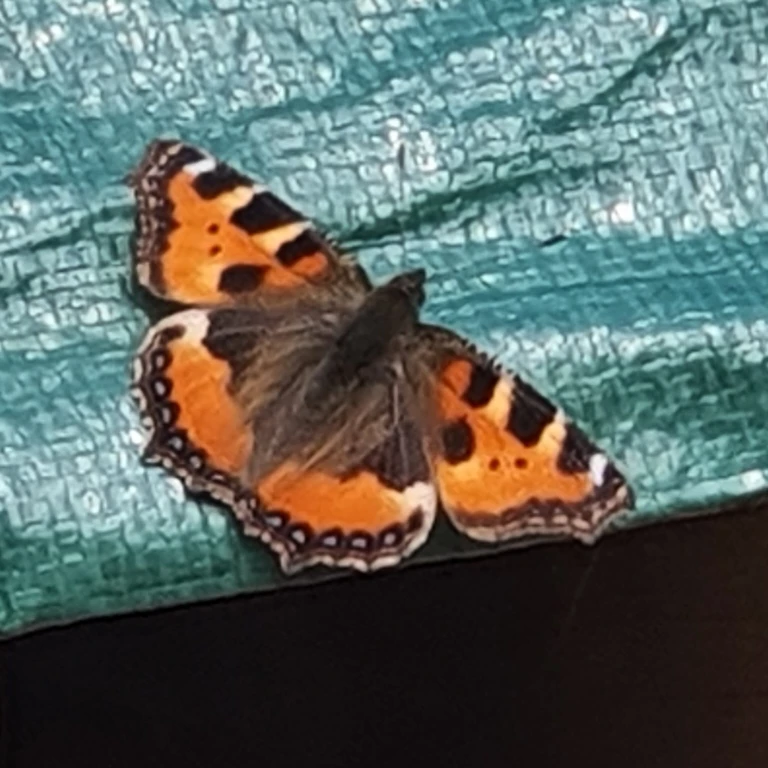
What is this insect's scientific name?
Aglais urticae
